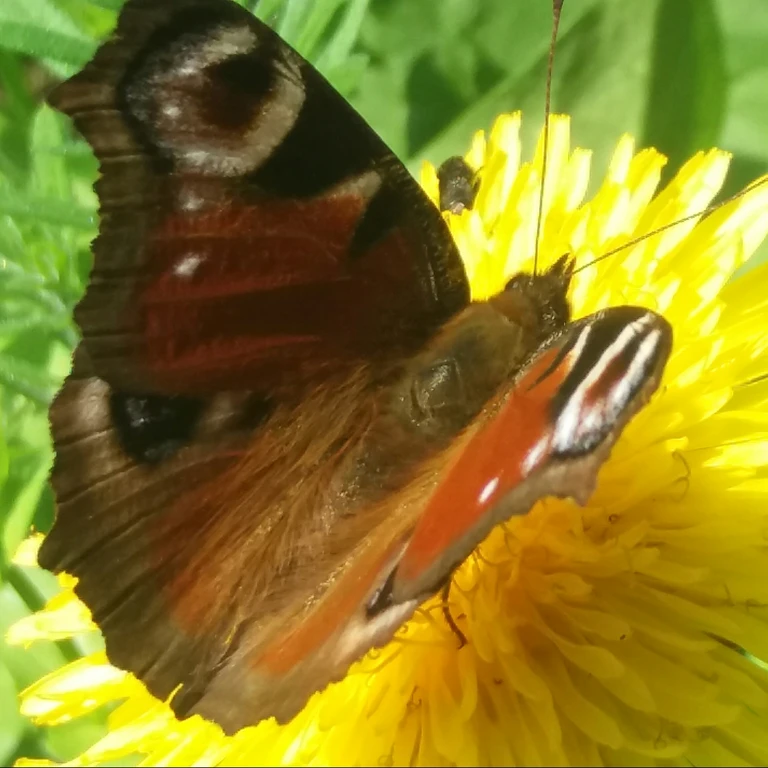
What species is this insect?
Aglais io
